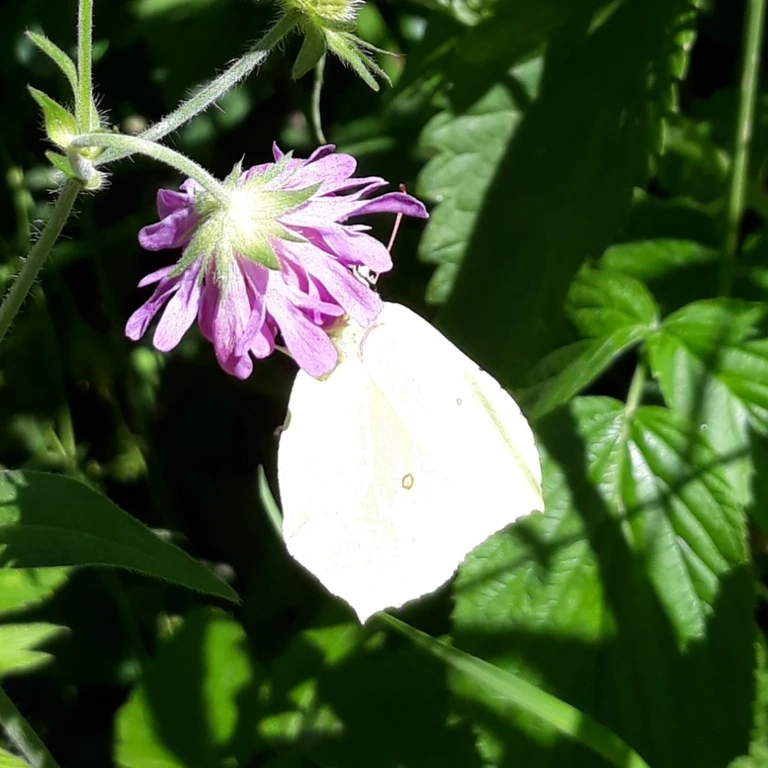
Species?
Gonepteryx rhamni
